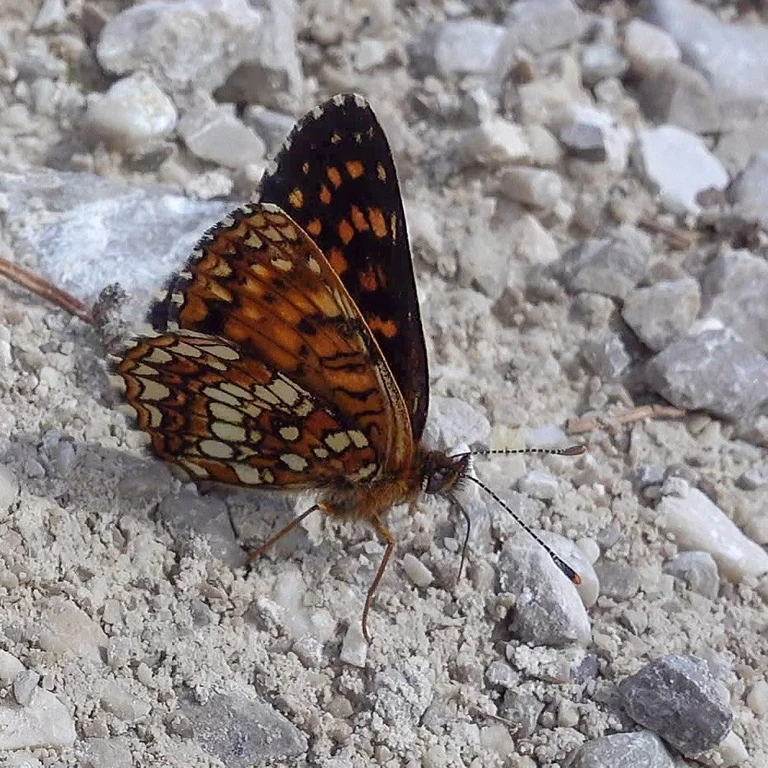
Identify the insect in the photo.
Melitaea diamina
